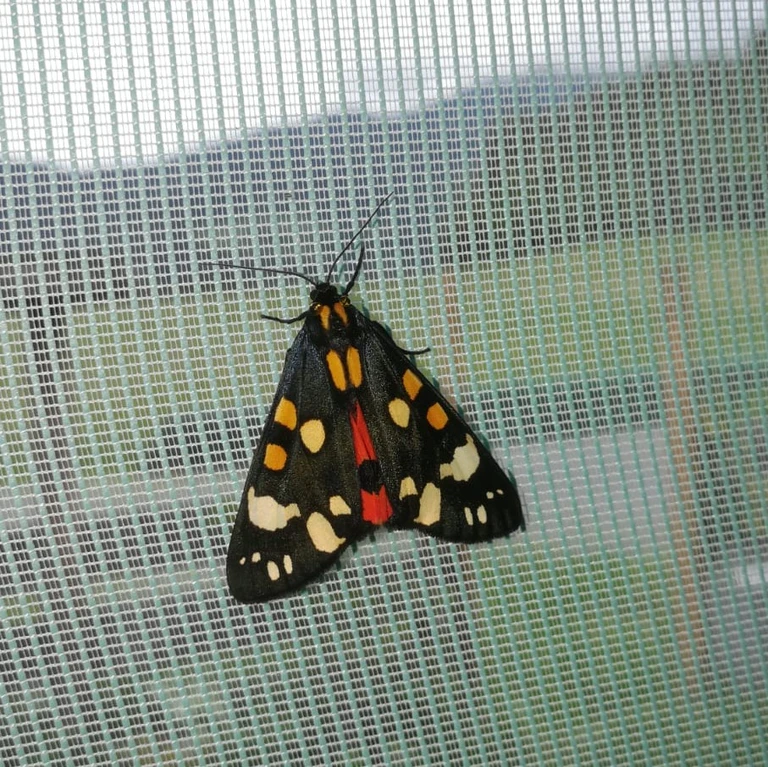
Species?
Callimorpha dominula
